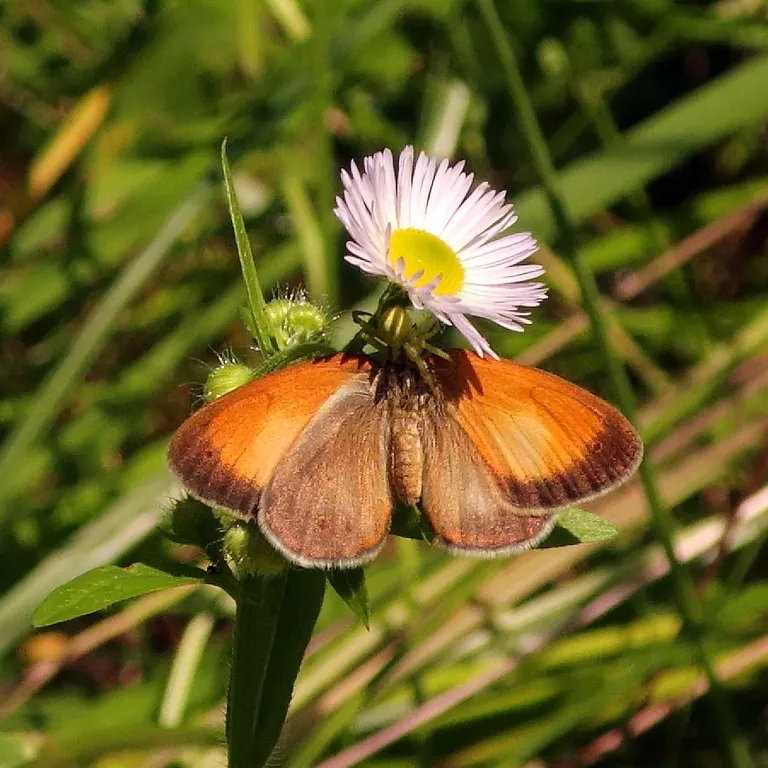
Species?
Coenonympha arcania
